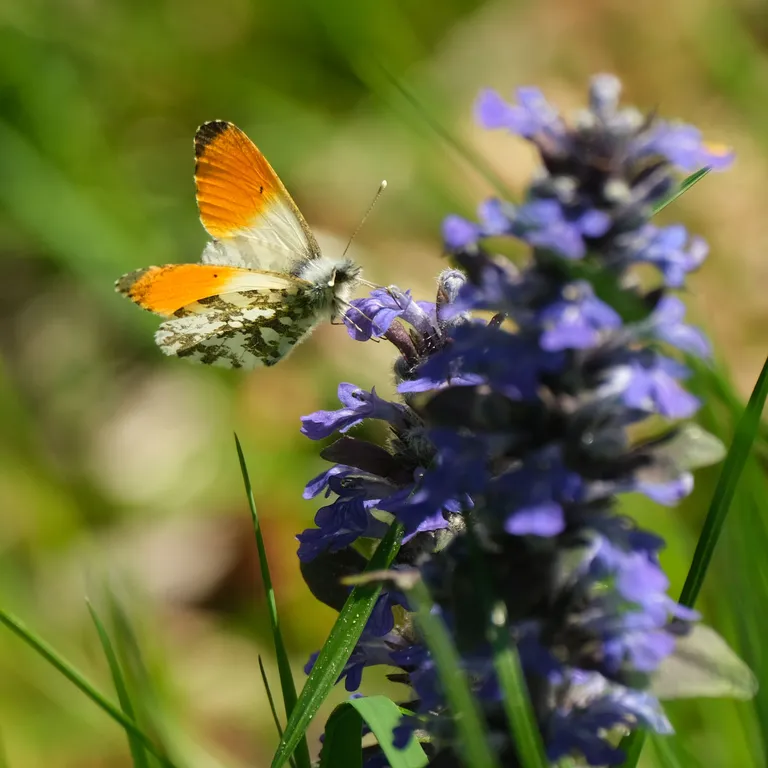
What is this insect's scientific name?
Anthocharis cardamines
